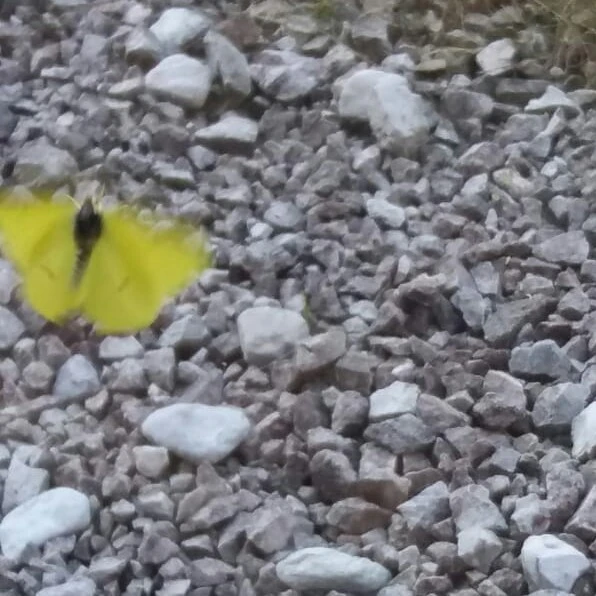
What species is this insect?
Gonepteryx rhamni
